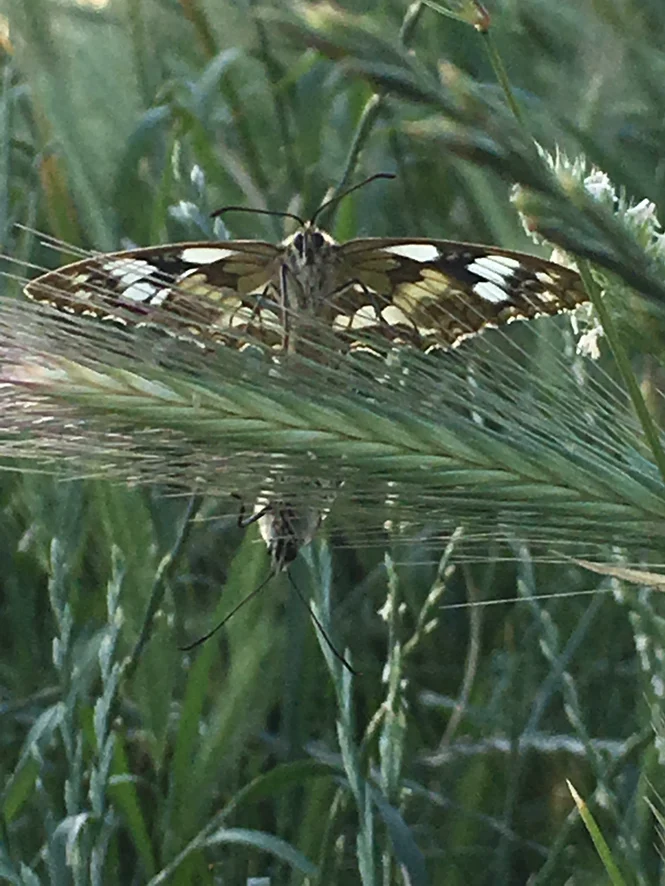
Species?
Melanargia galathea
